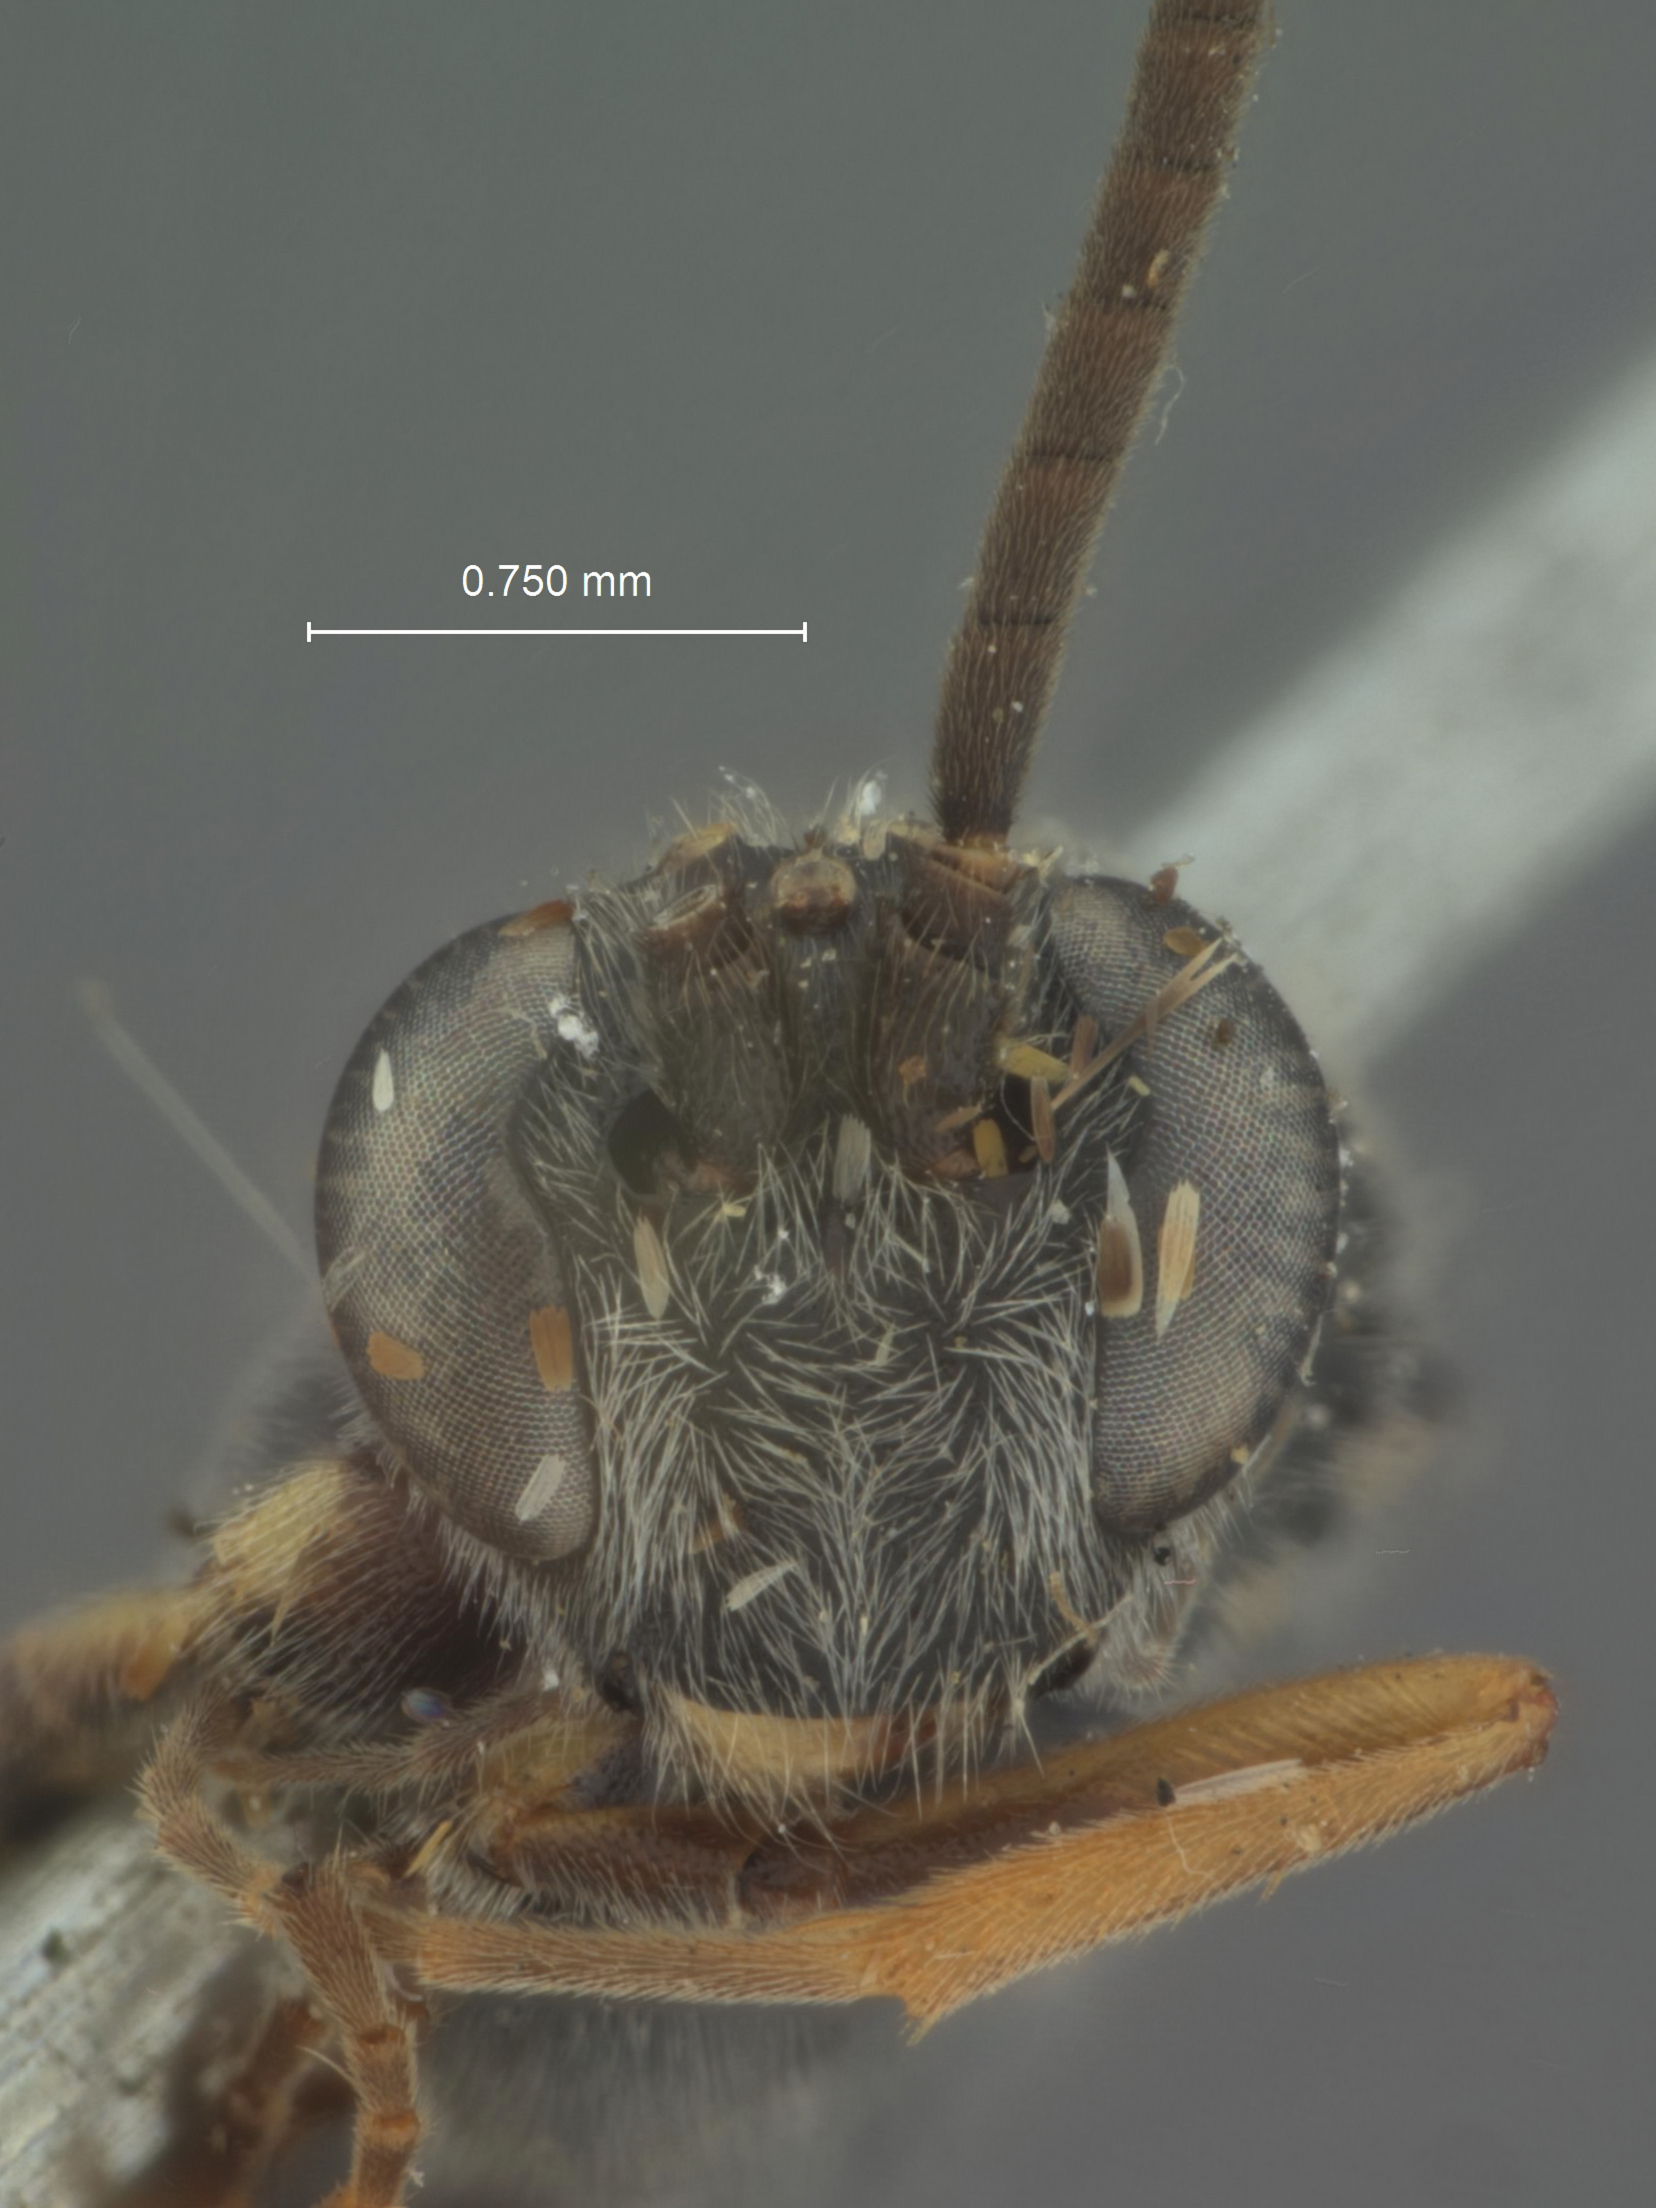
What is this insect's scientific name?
Zachresta kukakensis
